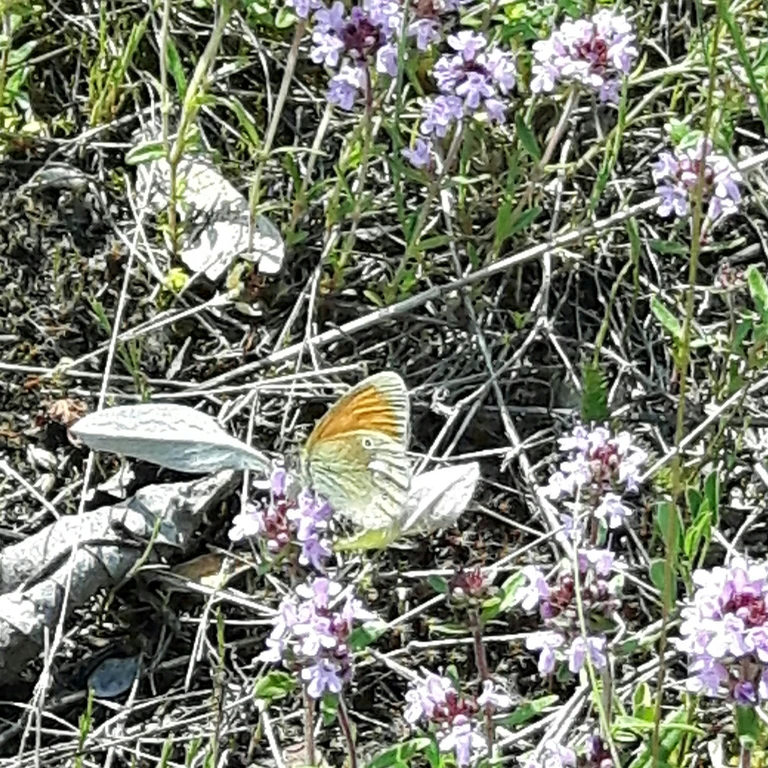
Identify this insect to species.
Coenonympha glycerion (also Coenonympha iphis)
